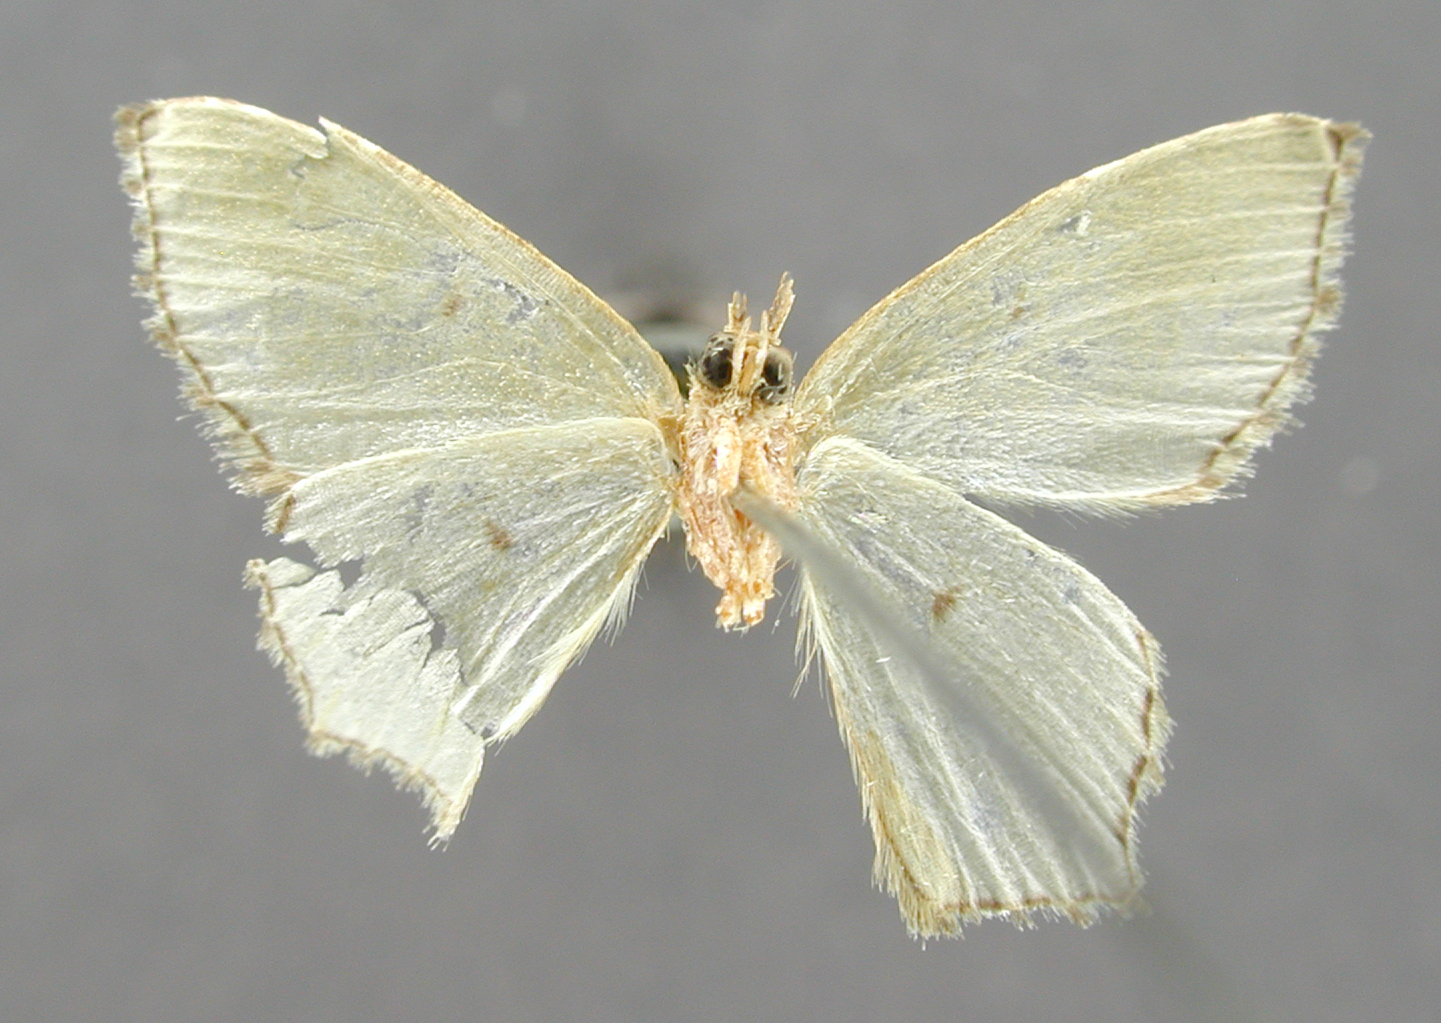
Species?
Gelasma nordicaria
